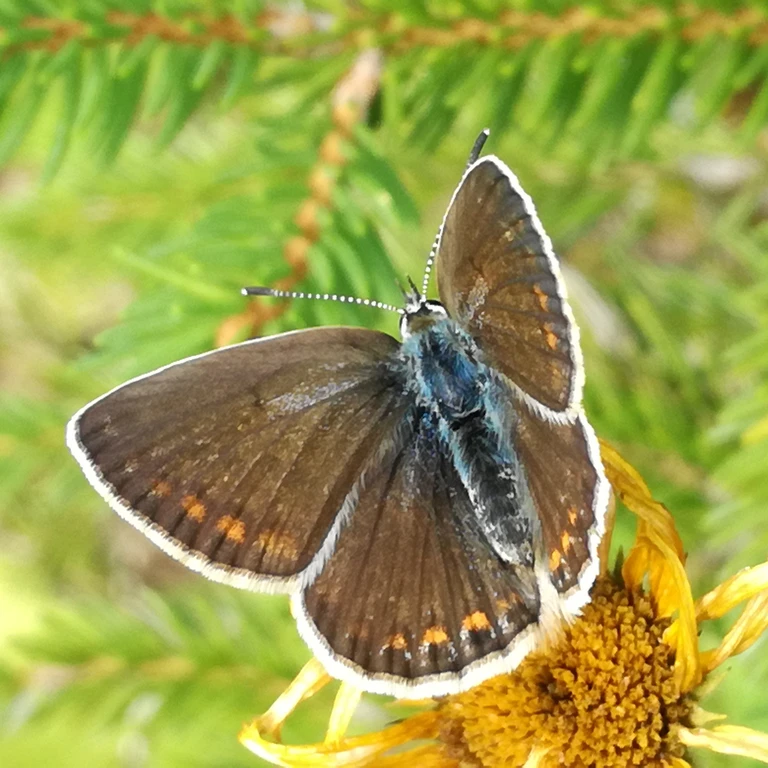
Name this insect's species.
Polyommatus icarus
